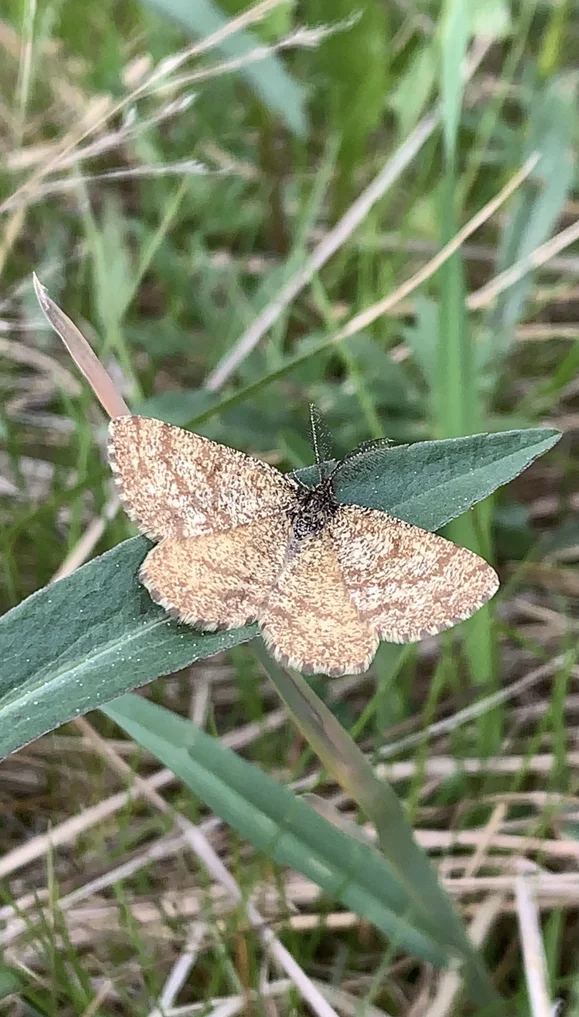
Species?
Ematurga atomaria
